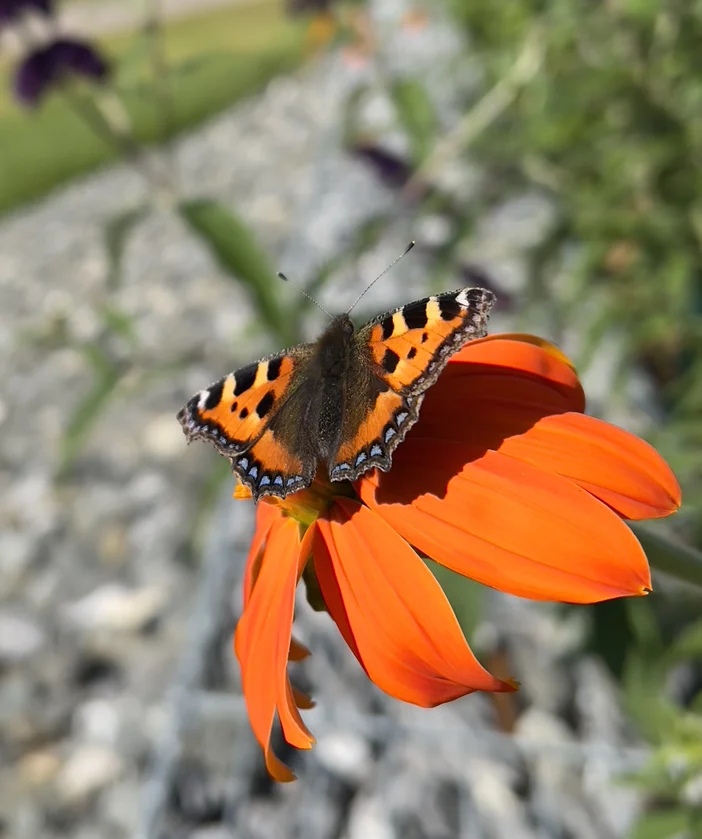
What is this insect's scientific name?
Aglais urticae
